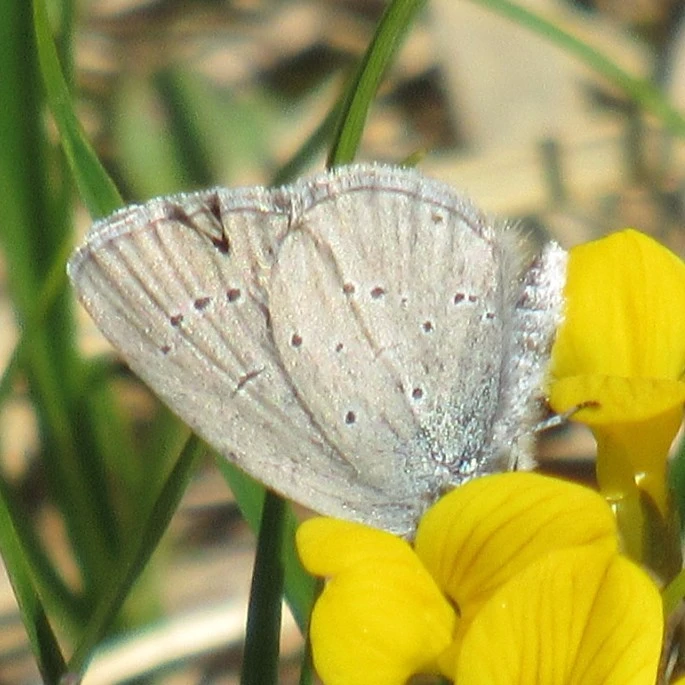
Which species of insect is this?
Cupido minimus
